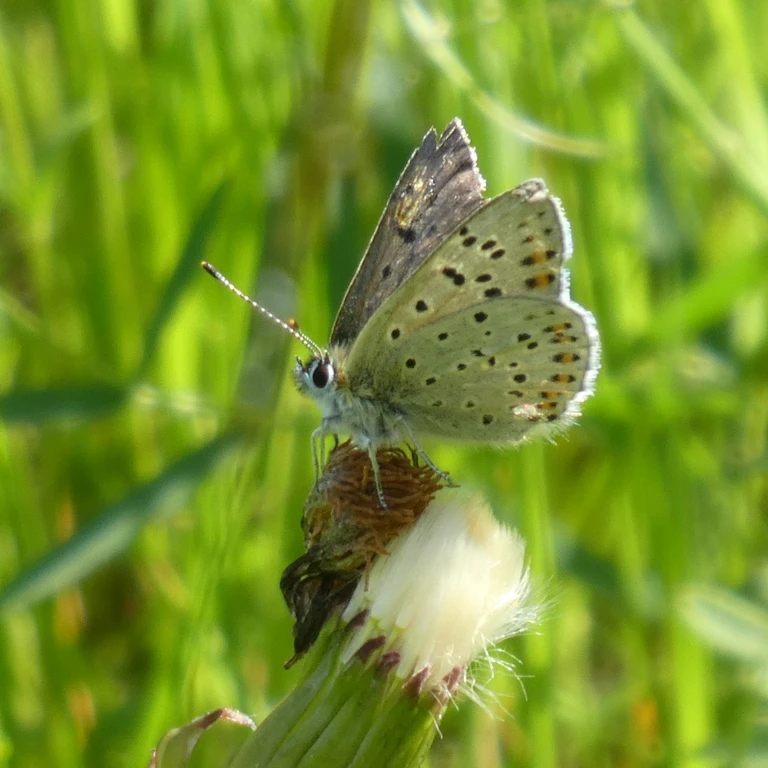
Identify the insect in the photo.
Lycaena tityrus (also Loweia tityrus)
